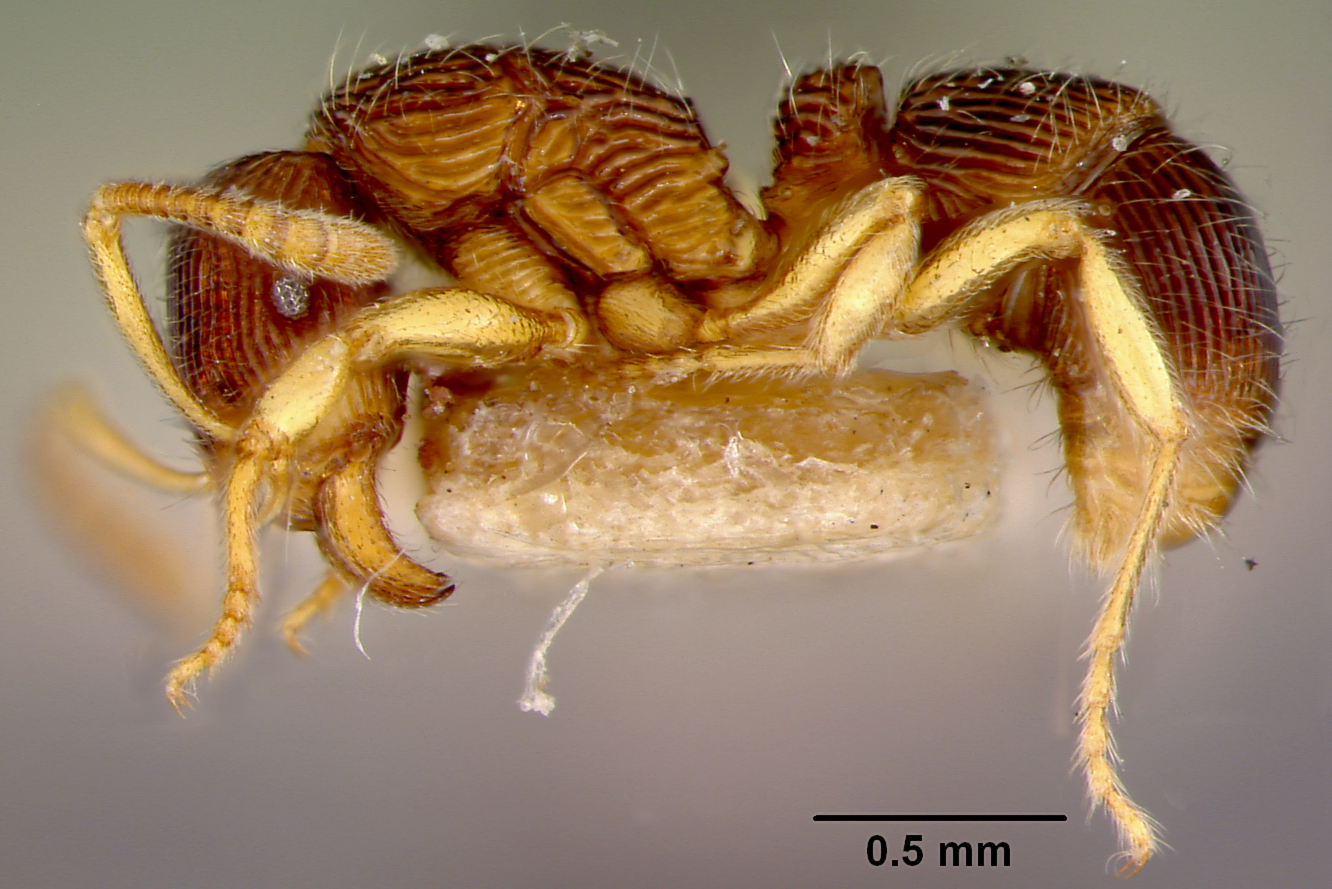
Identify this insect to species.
Holcoponera mina
